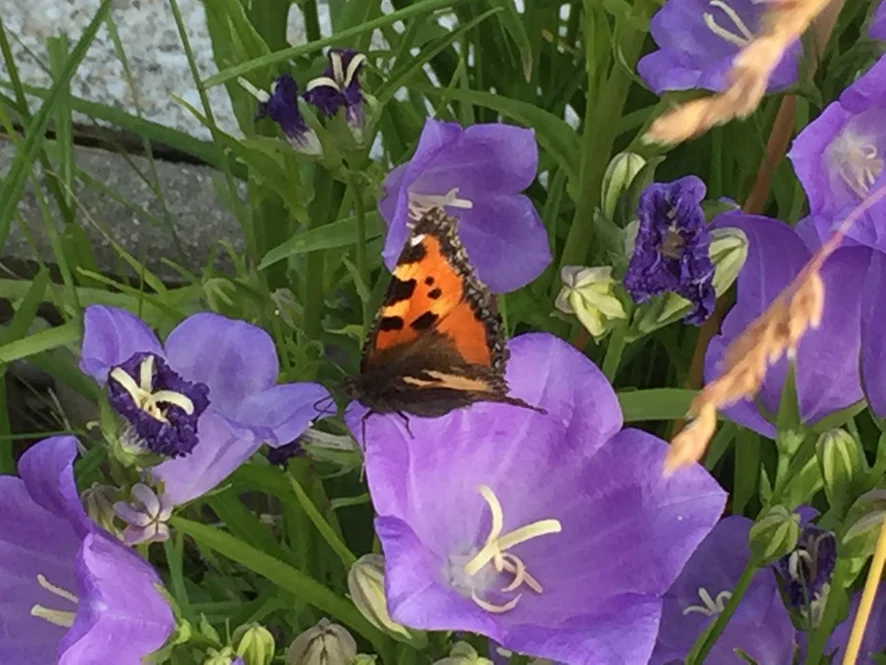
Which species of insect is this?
Aglais urticae
